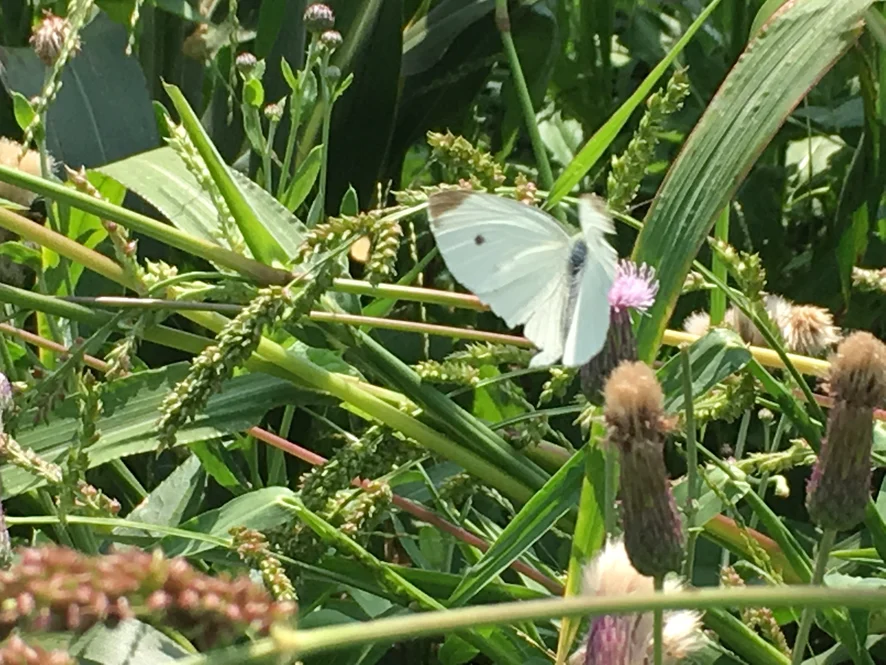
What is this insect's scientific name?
Pieris rapae
